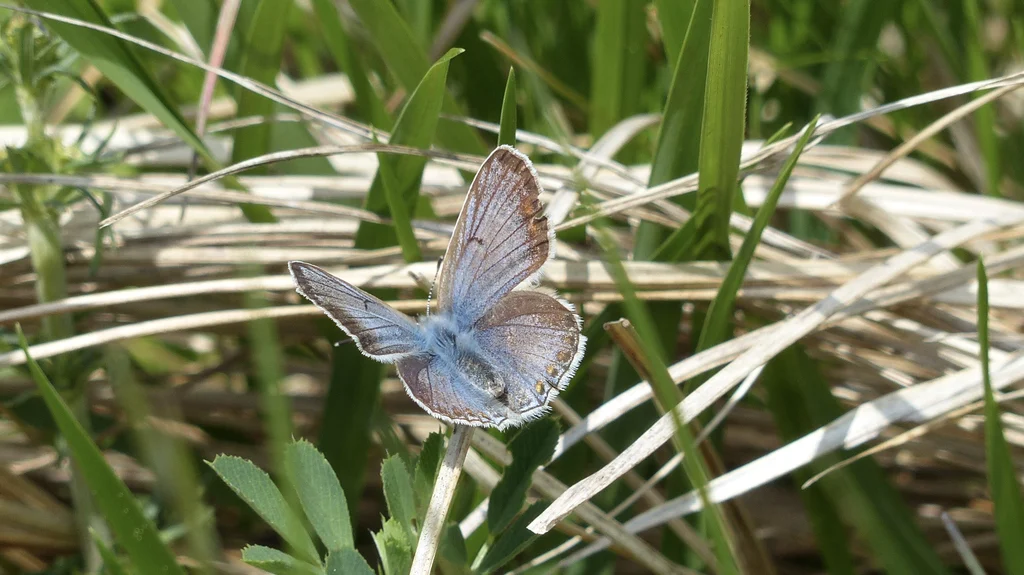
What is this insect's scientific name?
Polyommatus icarus
